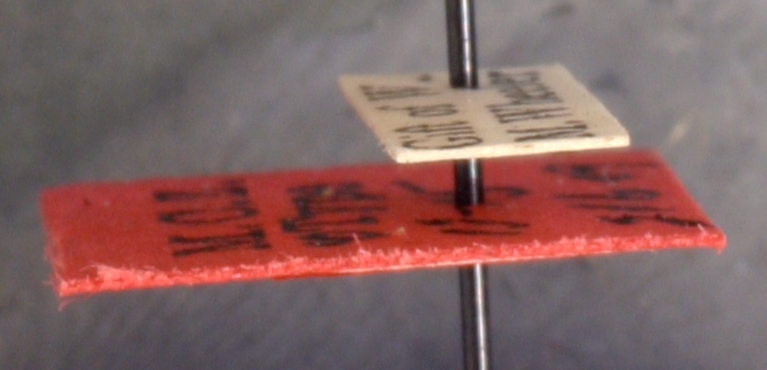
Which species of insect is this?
Camponotus corniculatus
